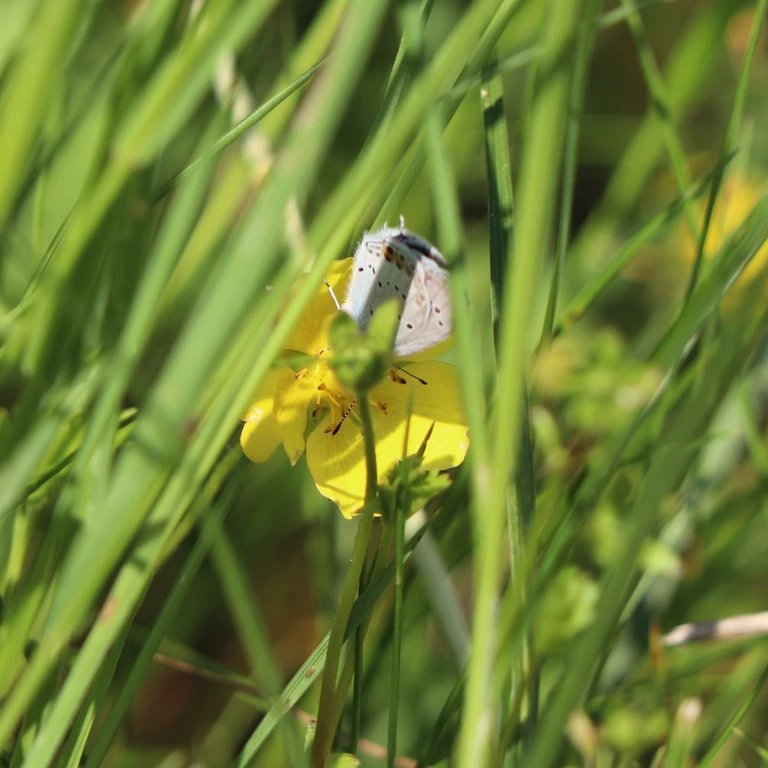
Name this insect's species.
Cupido argiades (also Elkalyce argiades)
